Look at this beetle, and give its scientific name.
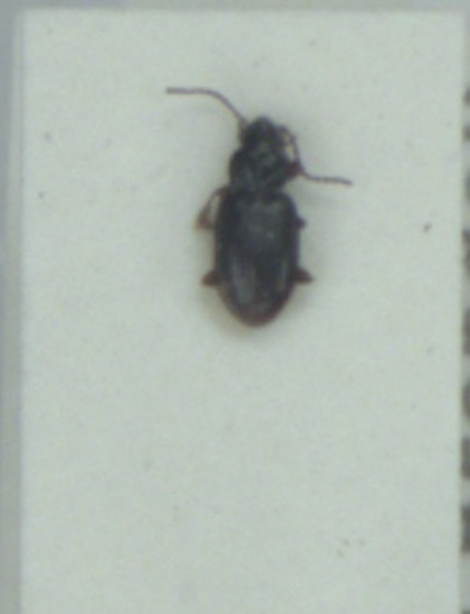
Bembidion guttula
